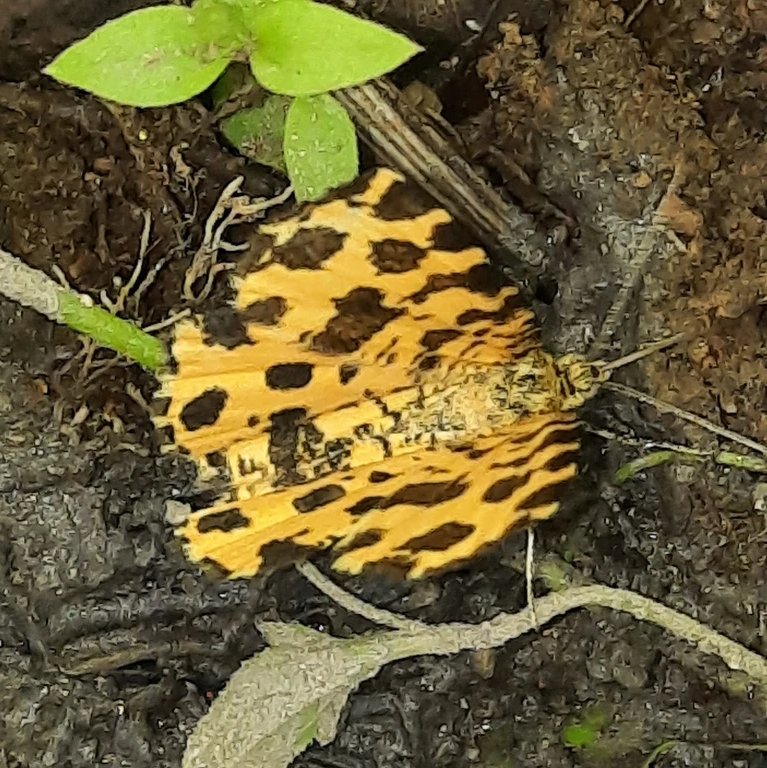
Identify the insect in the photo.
Pseudopanthera macularia
